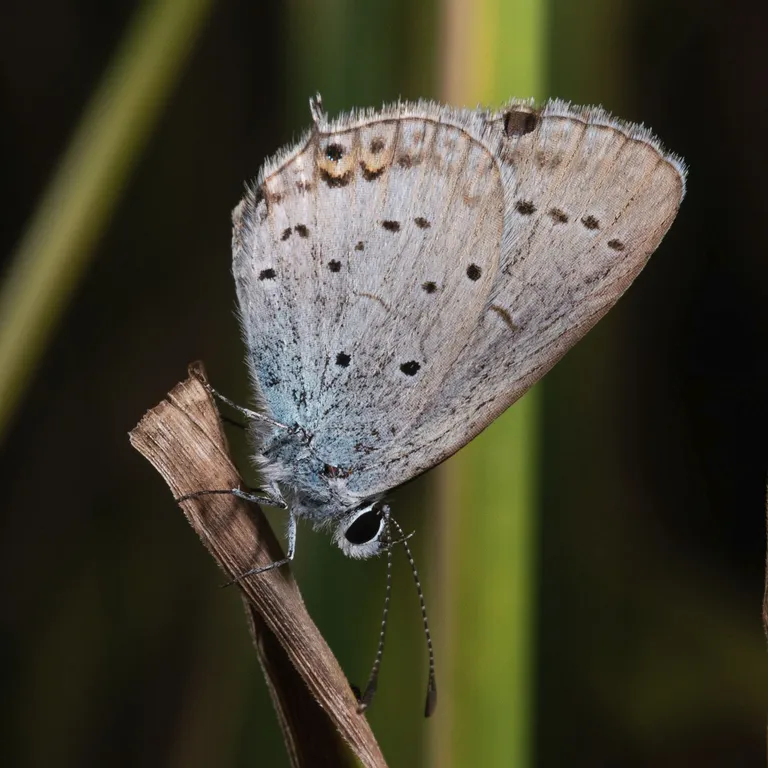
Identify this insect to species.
Cupido argiades (also Elkalyce argiades)
